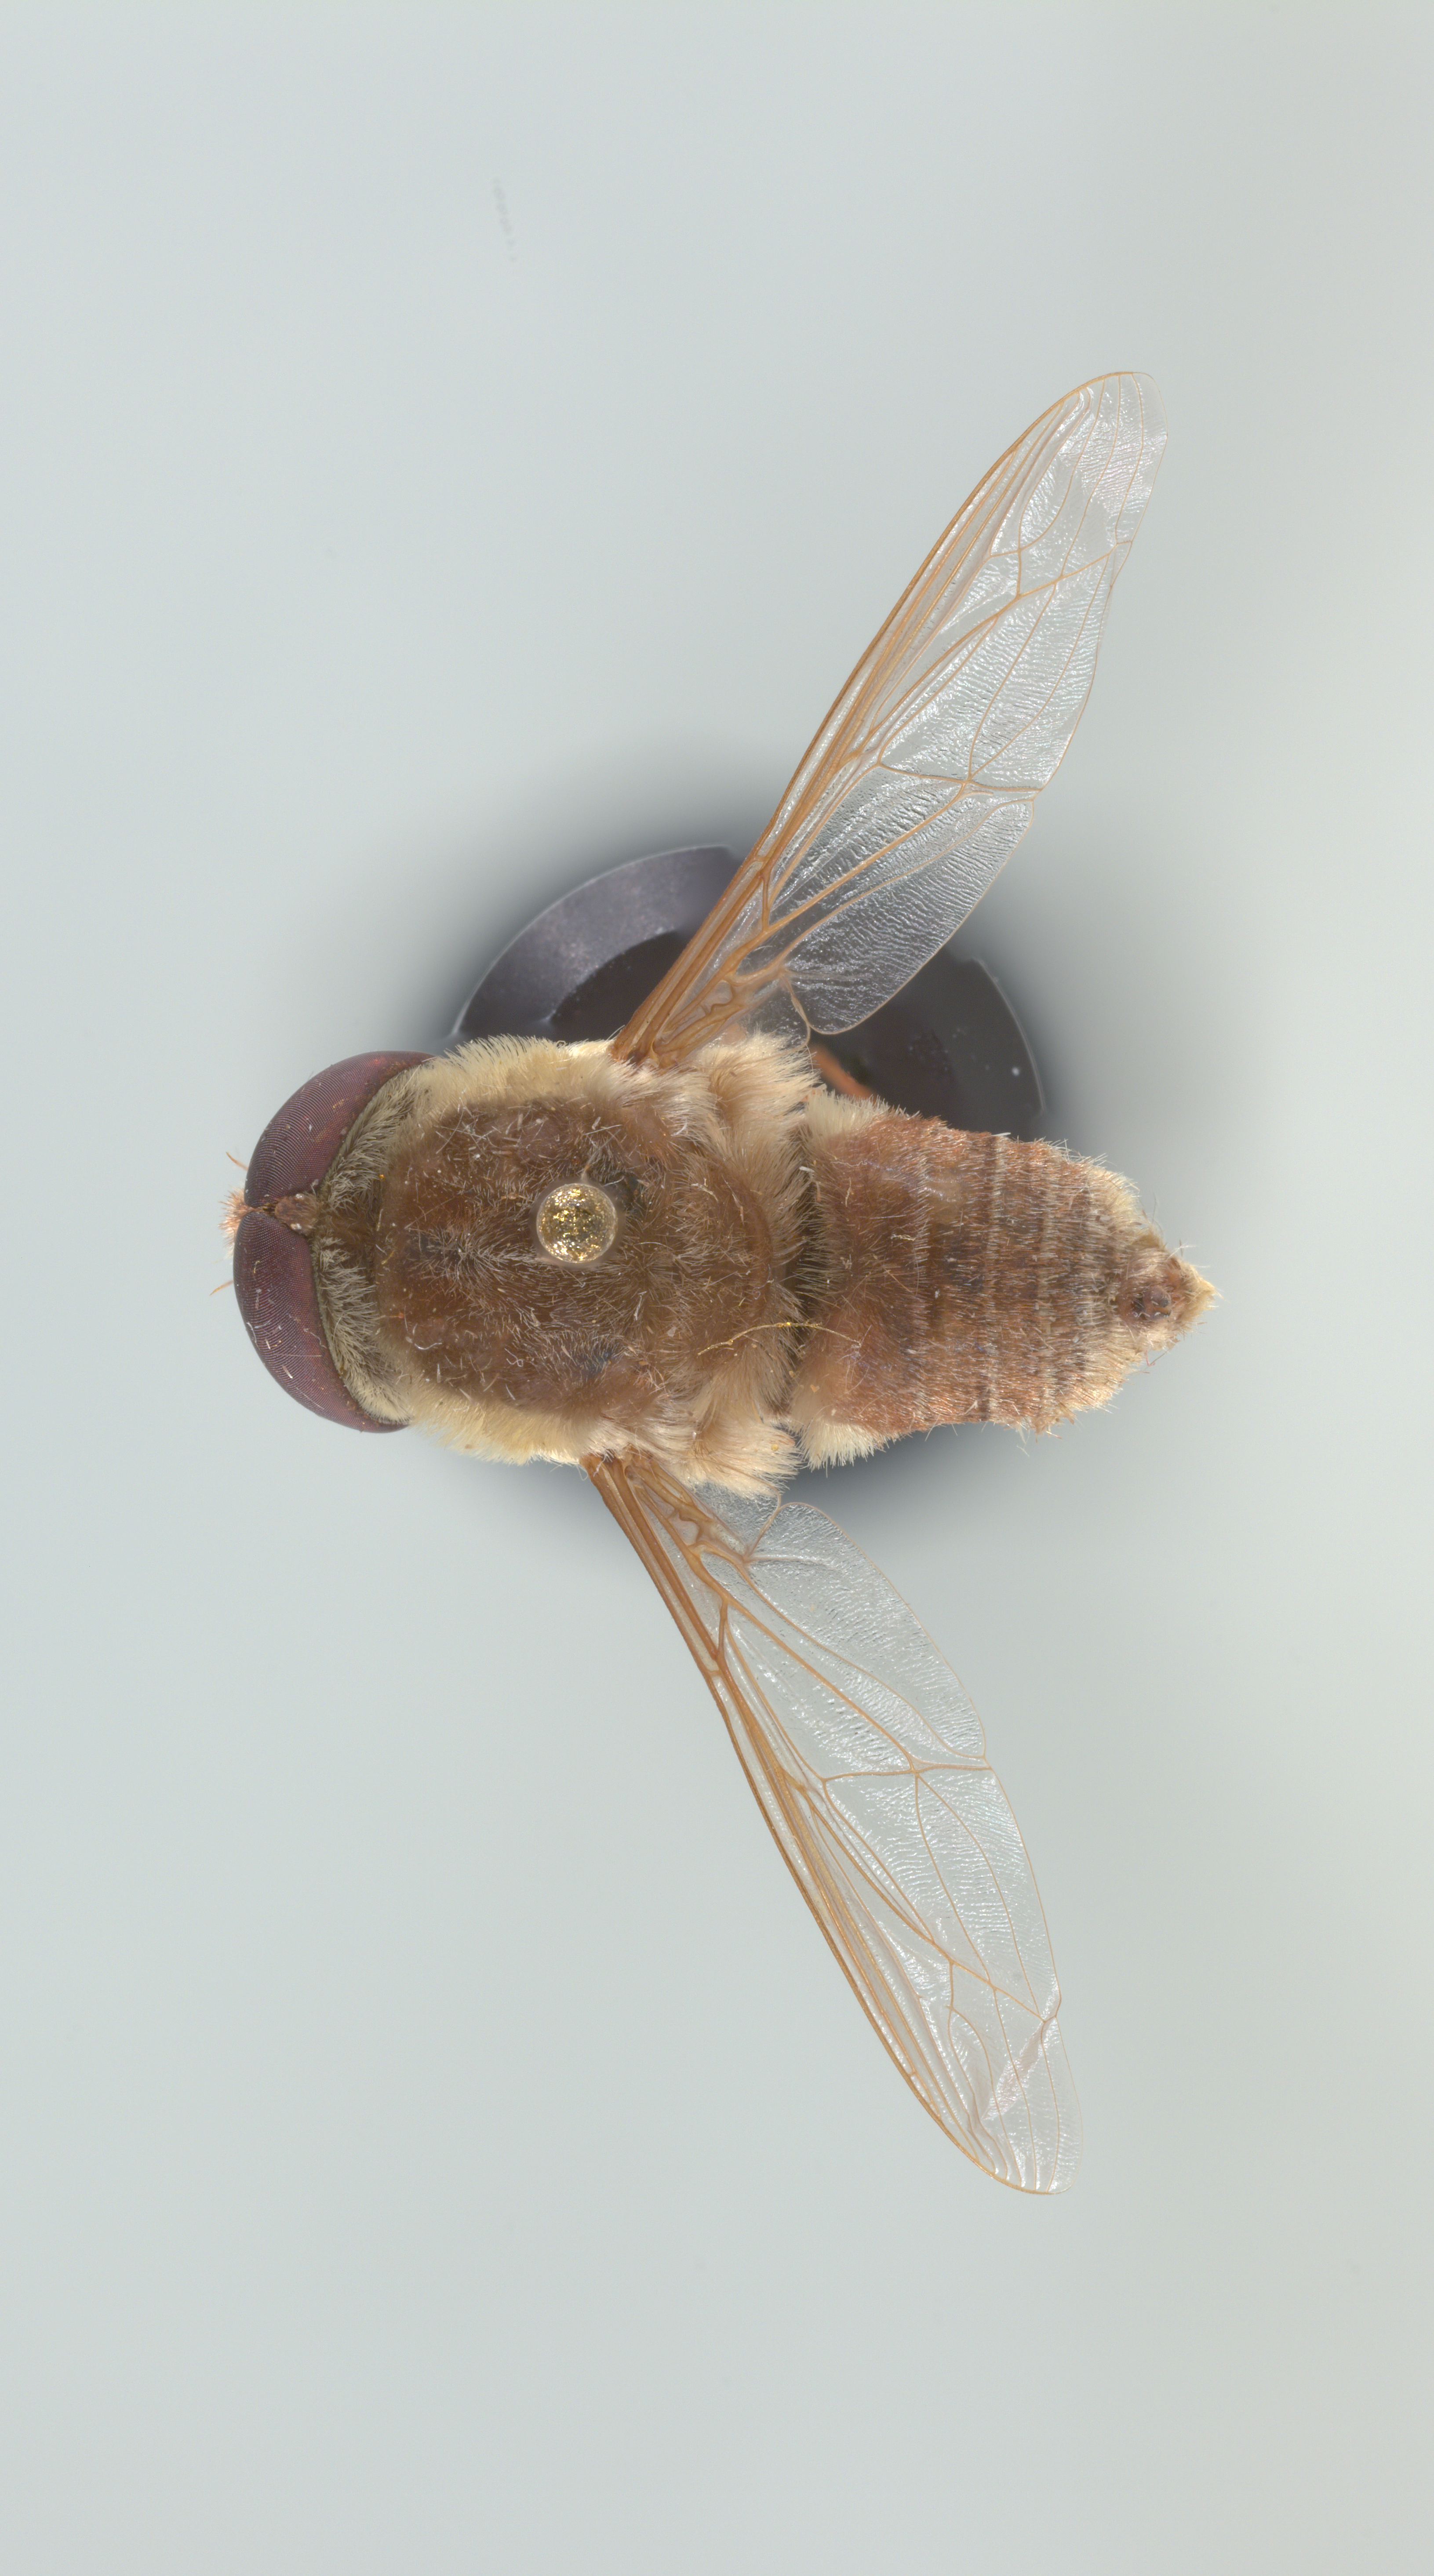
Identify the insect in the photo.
Neorhynchocephalus volaticus
